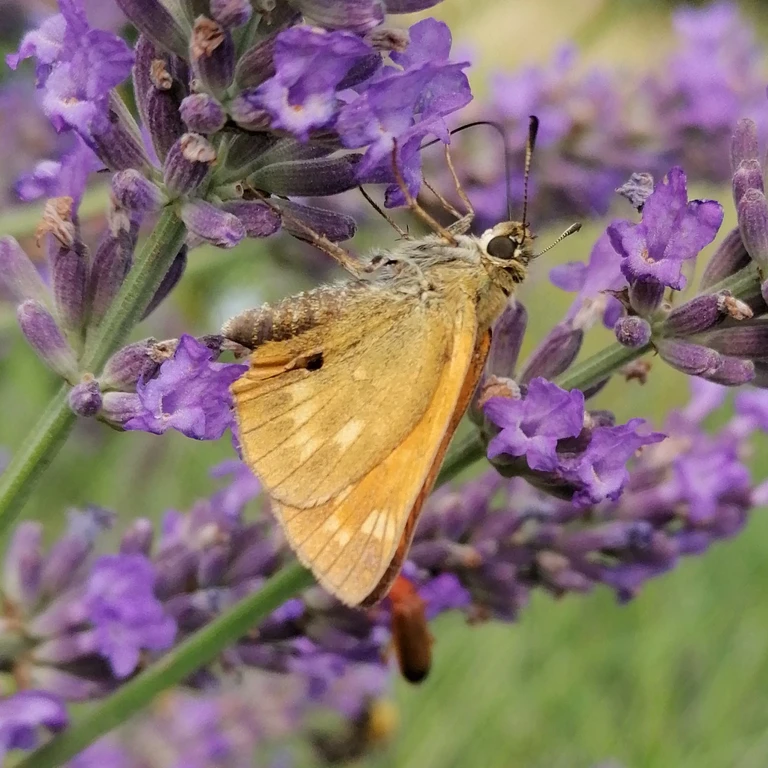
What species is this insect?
Ochlodes sylvanus (also Ochlodes venata)
